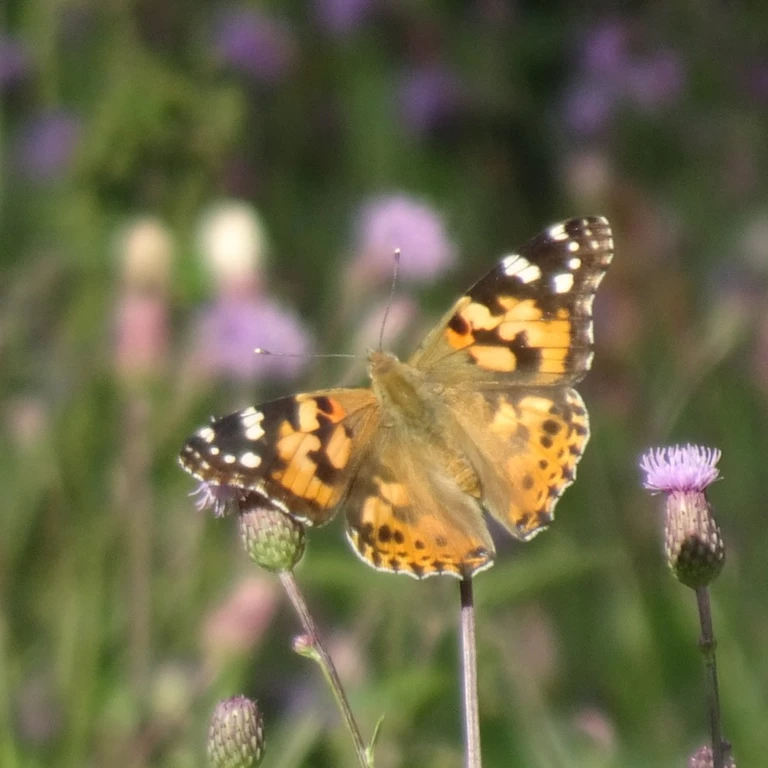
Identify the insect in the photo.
Vanessa cardui
